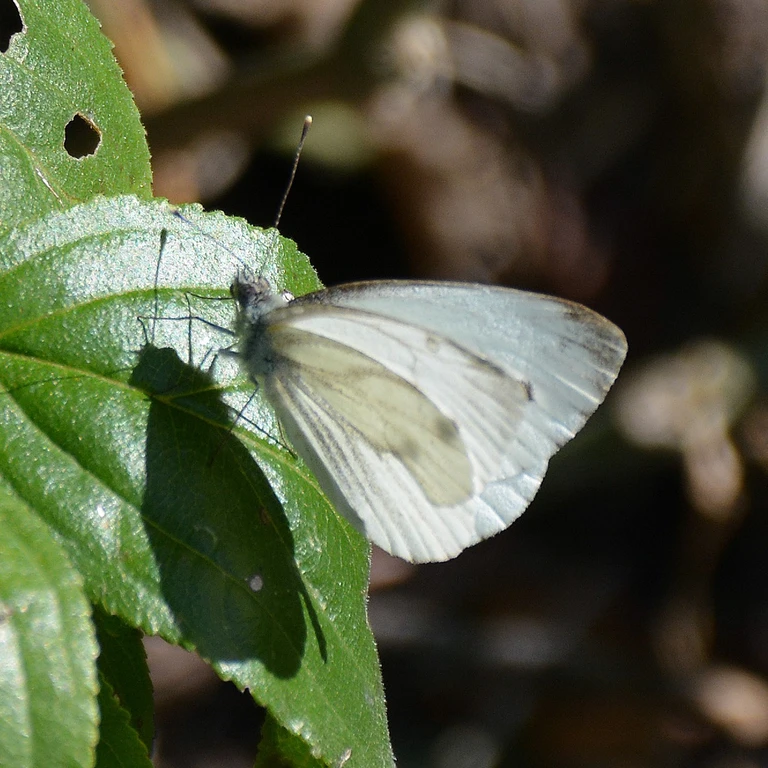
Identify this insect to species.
Pieris napi
